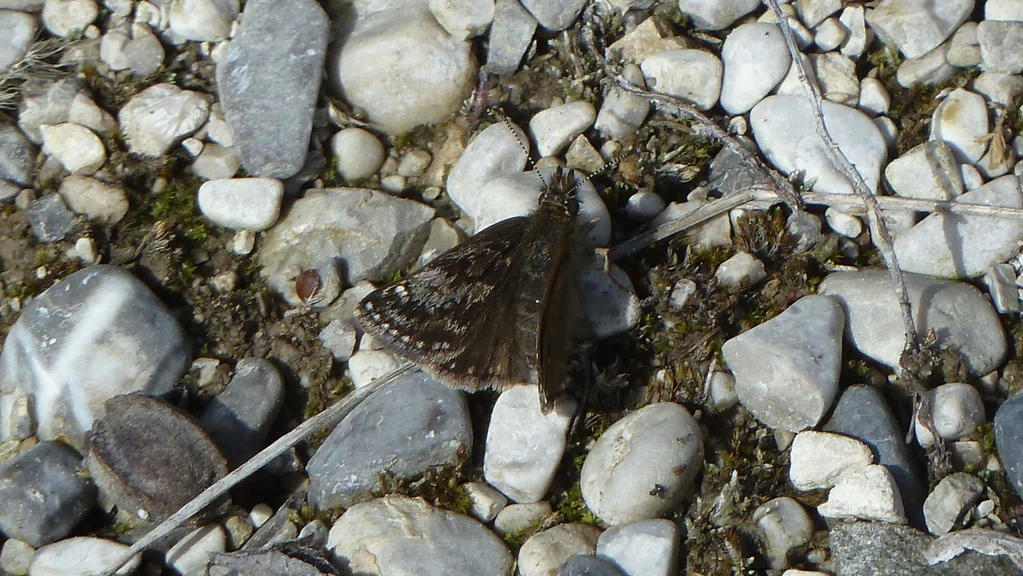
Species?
Erynnis tages
